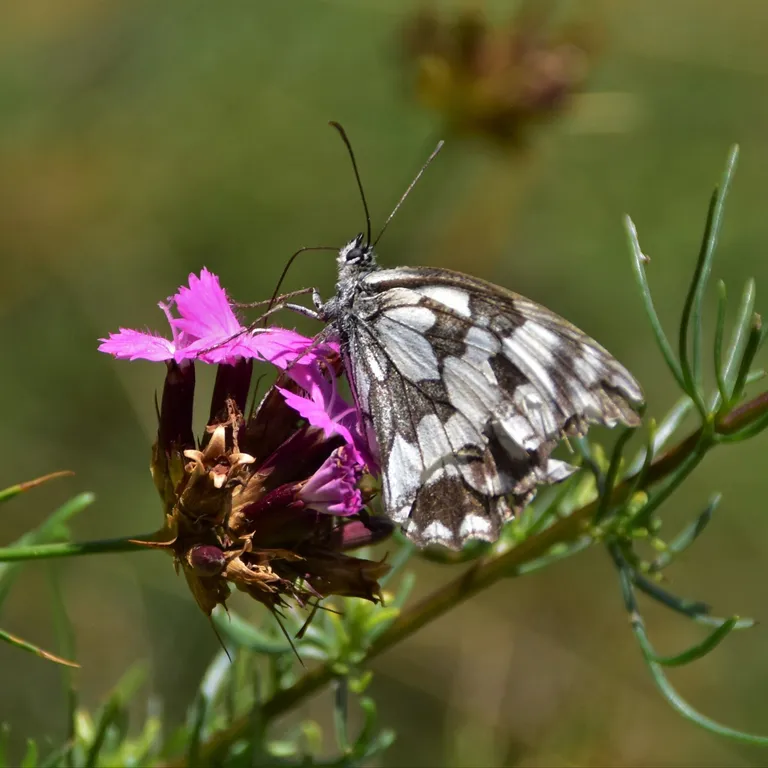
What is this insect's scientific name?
Melanargia galathea
